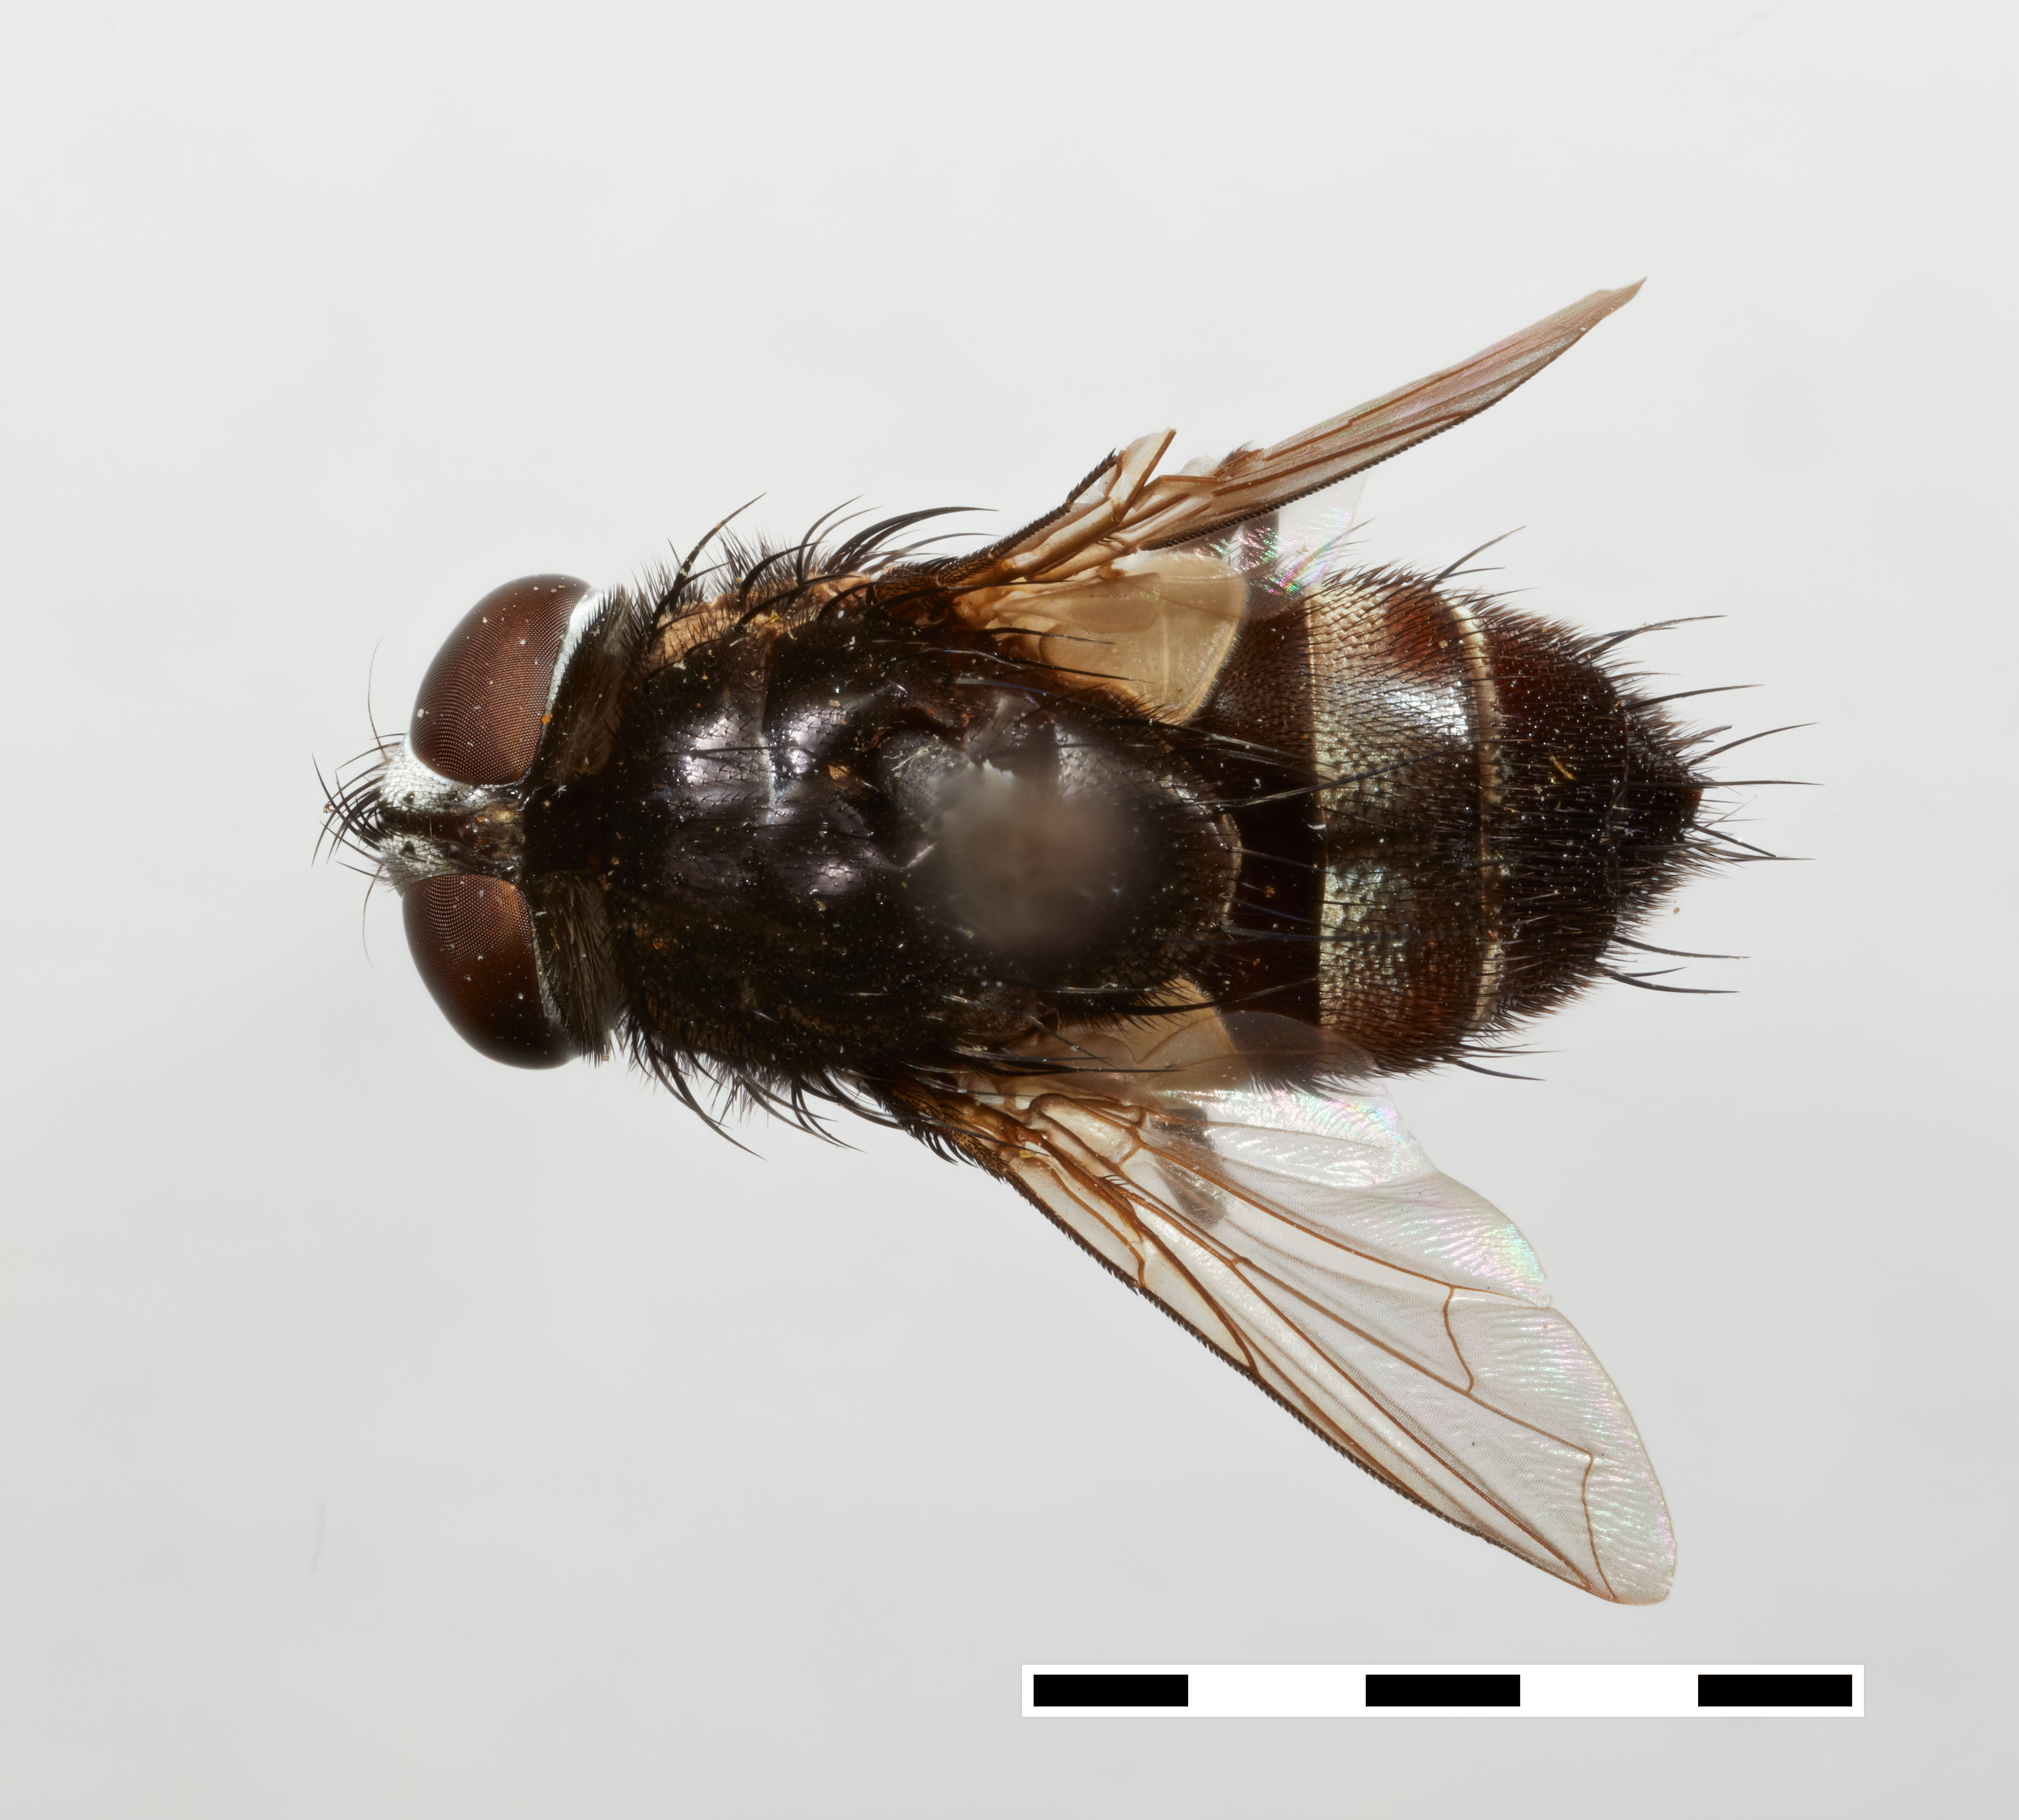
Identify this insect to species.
Argyrophylax purpurescens
